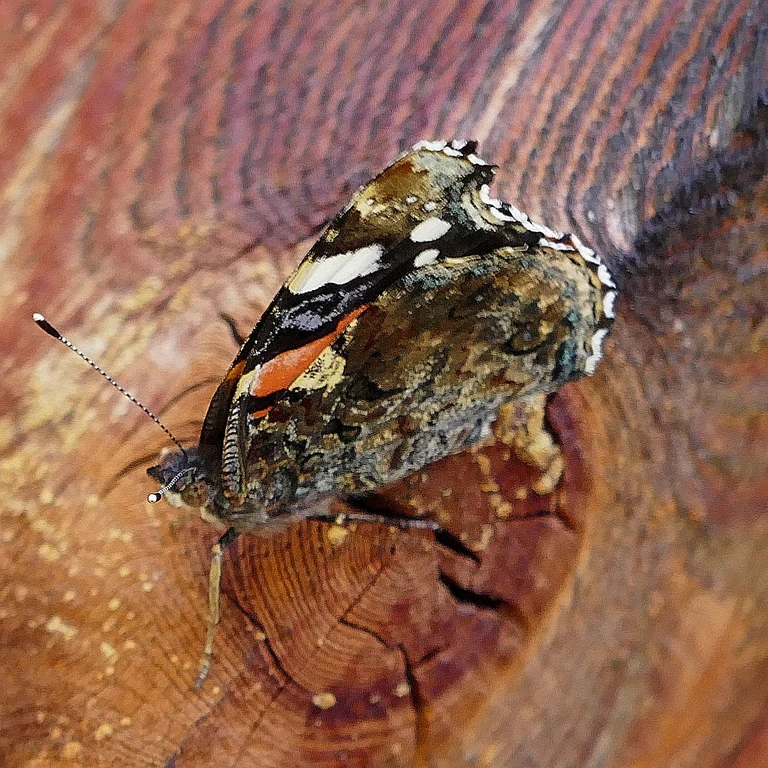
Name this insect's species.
Vanessa atalanta
